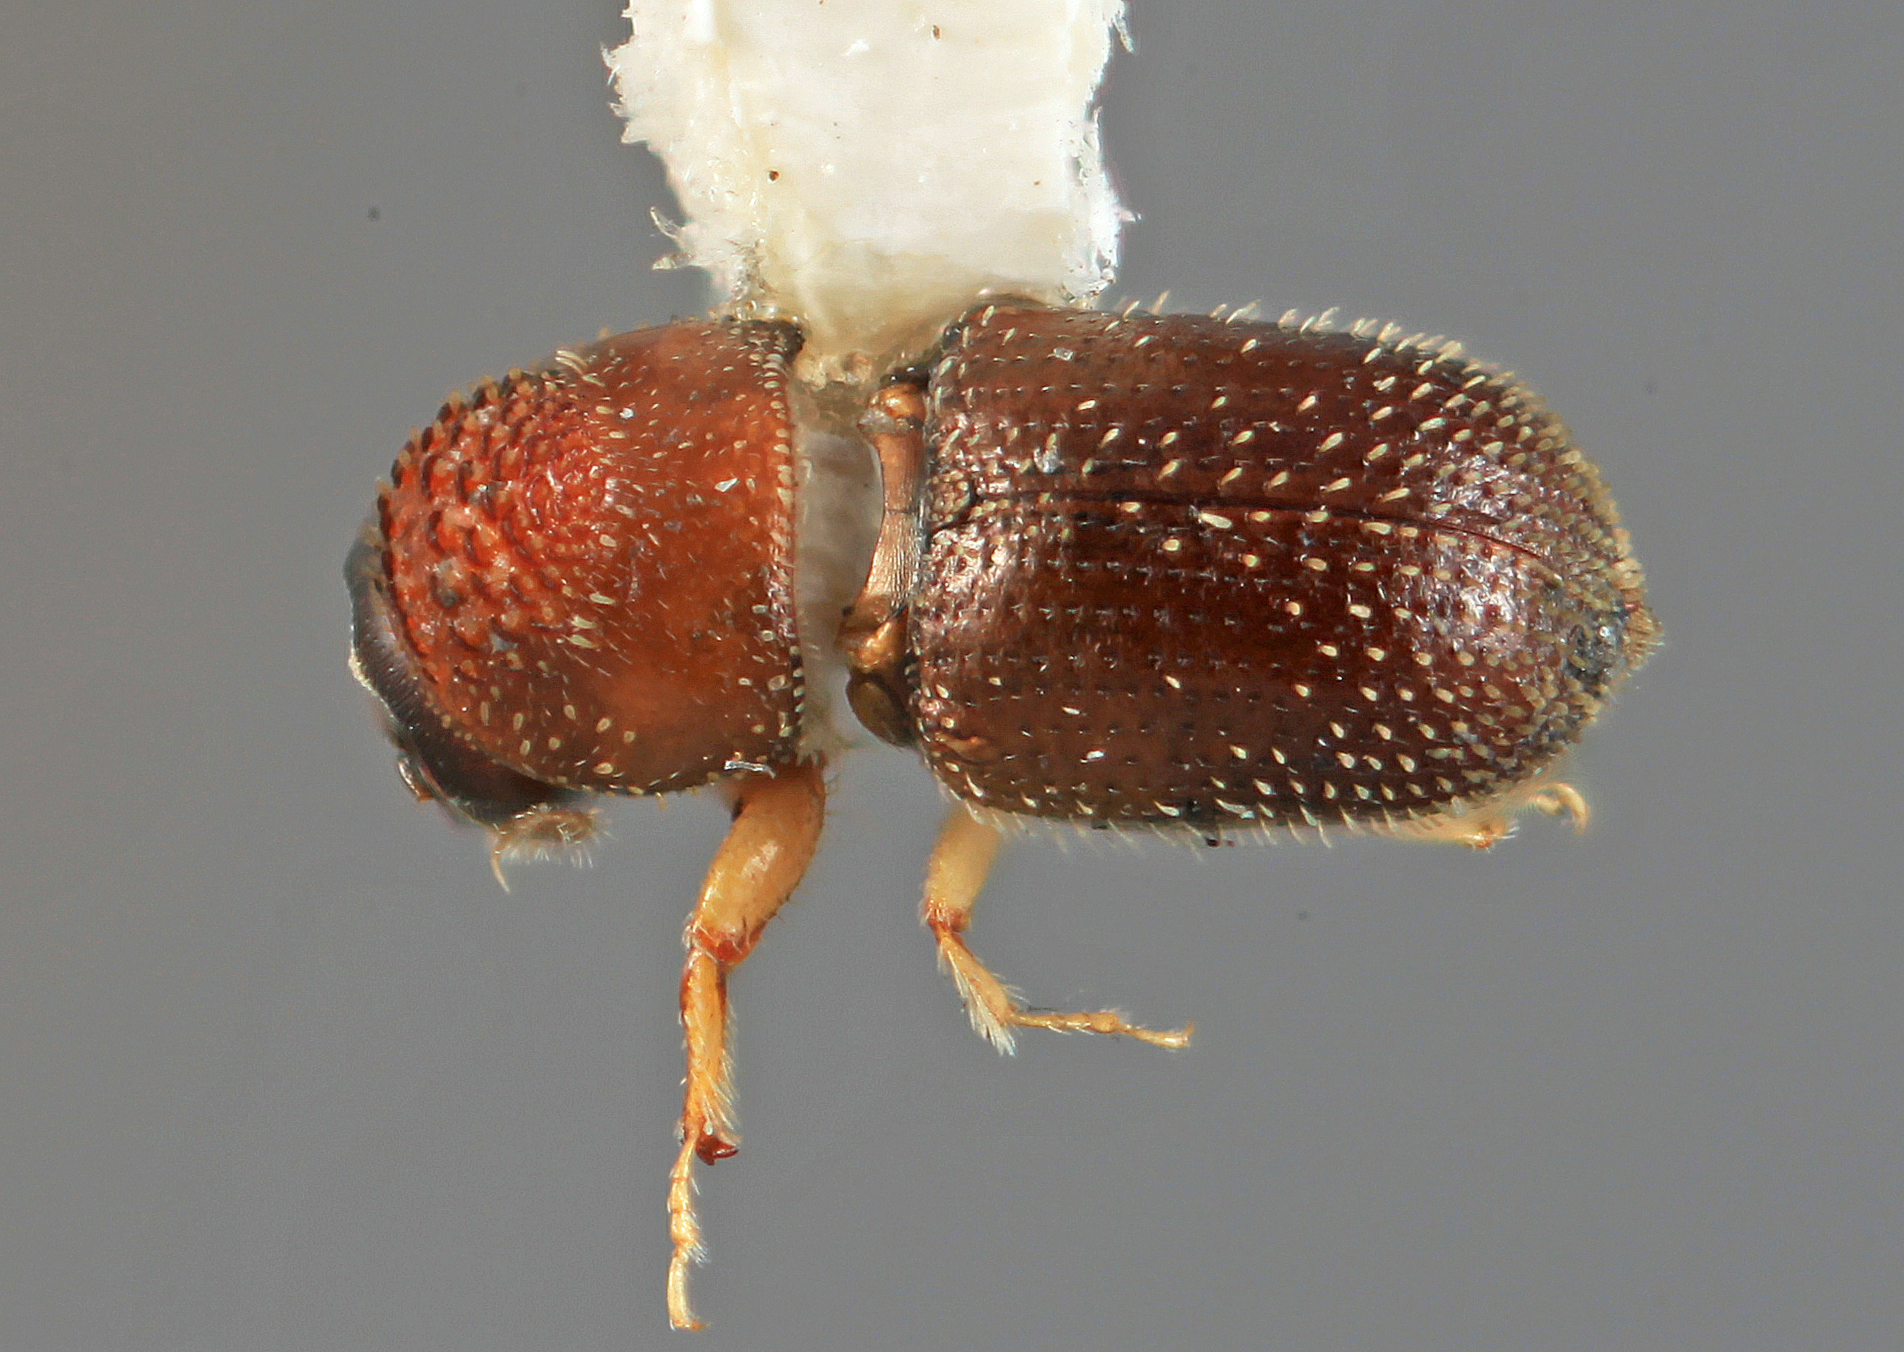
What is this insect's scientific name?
Cryptulocleptus excavatus
